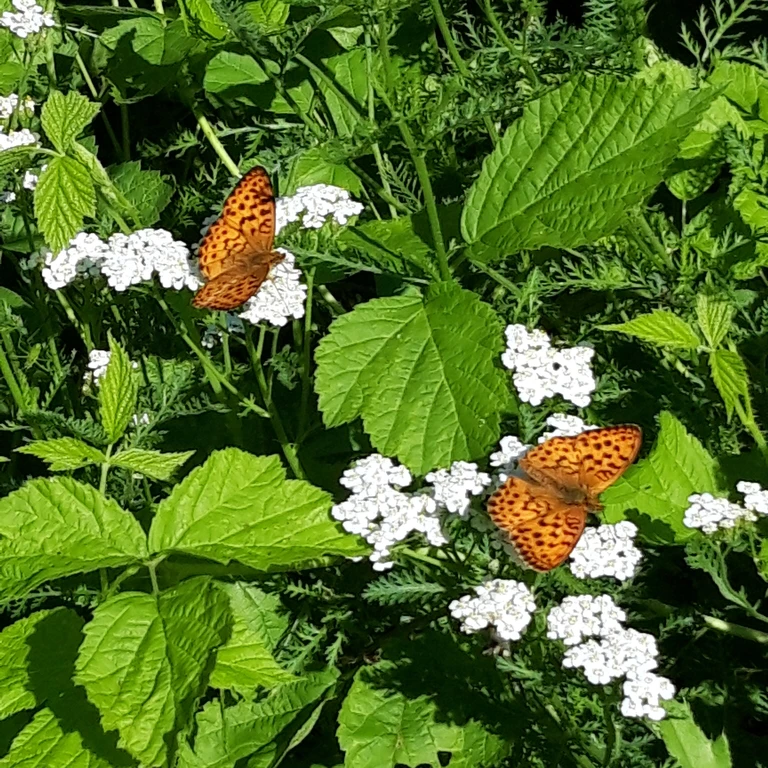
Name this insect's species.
Brenthis daphne
